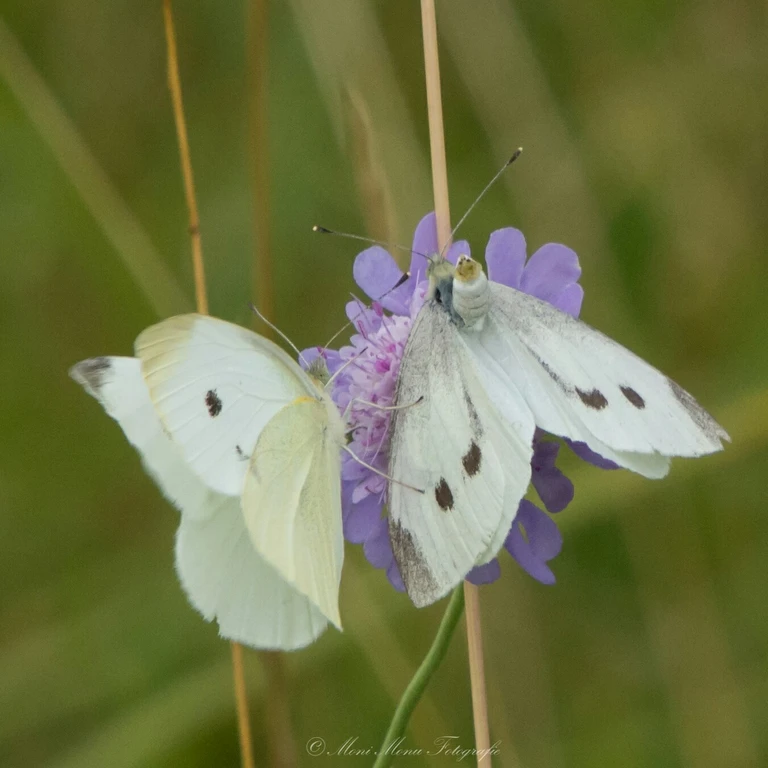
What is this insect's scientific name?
Pieris rapae
